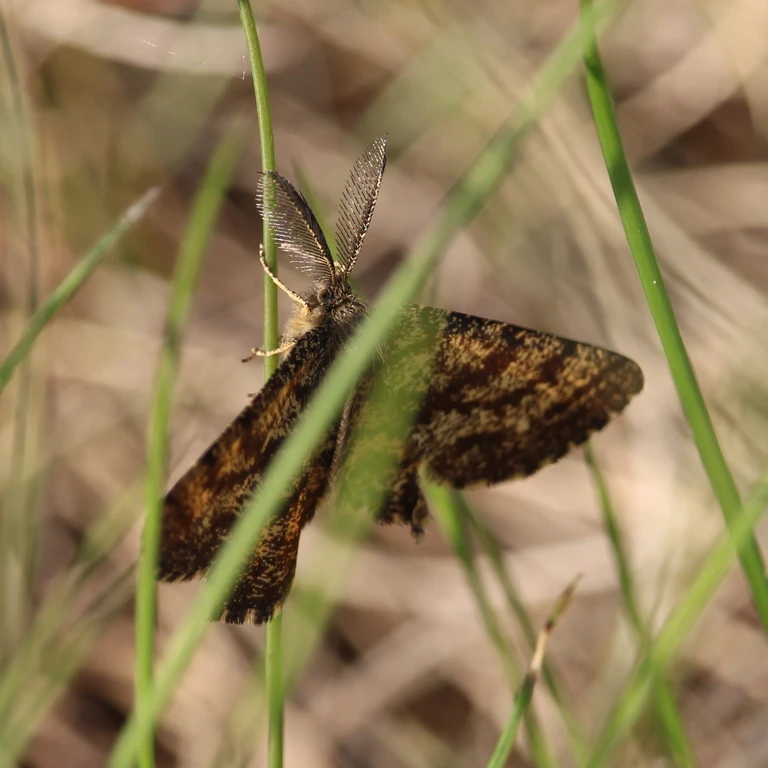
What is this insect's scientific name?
Ematurga atomaria
